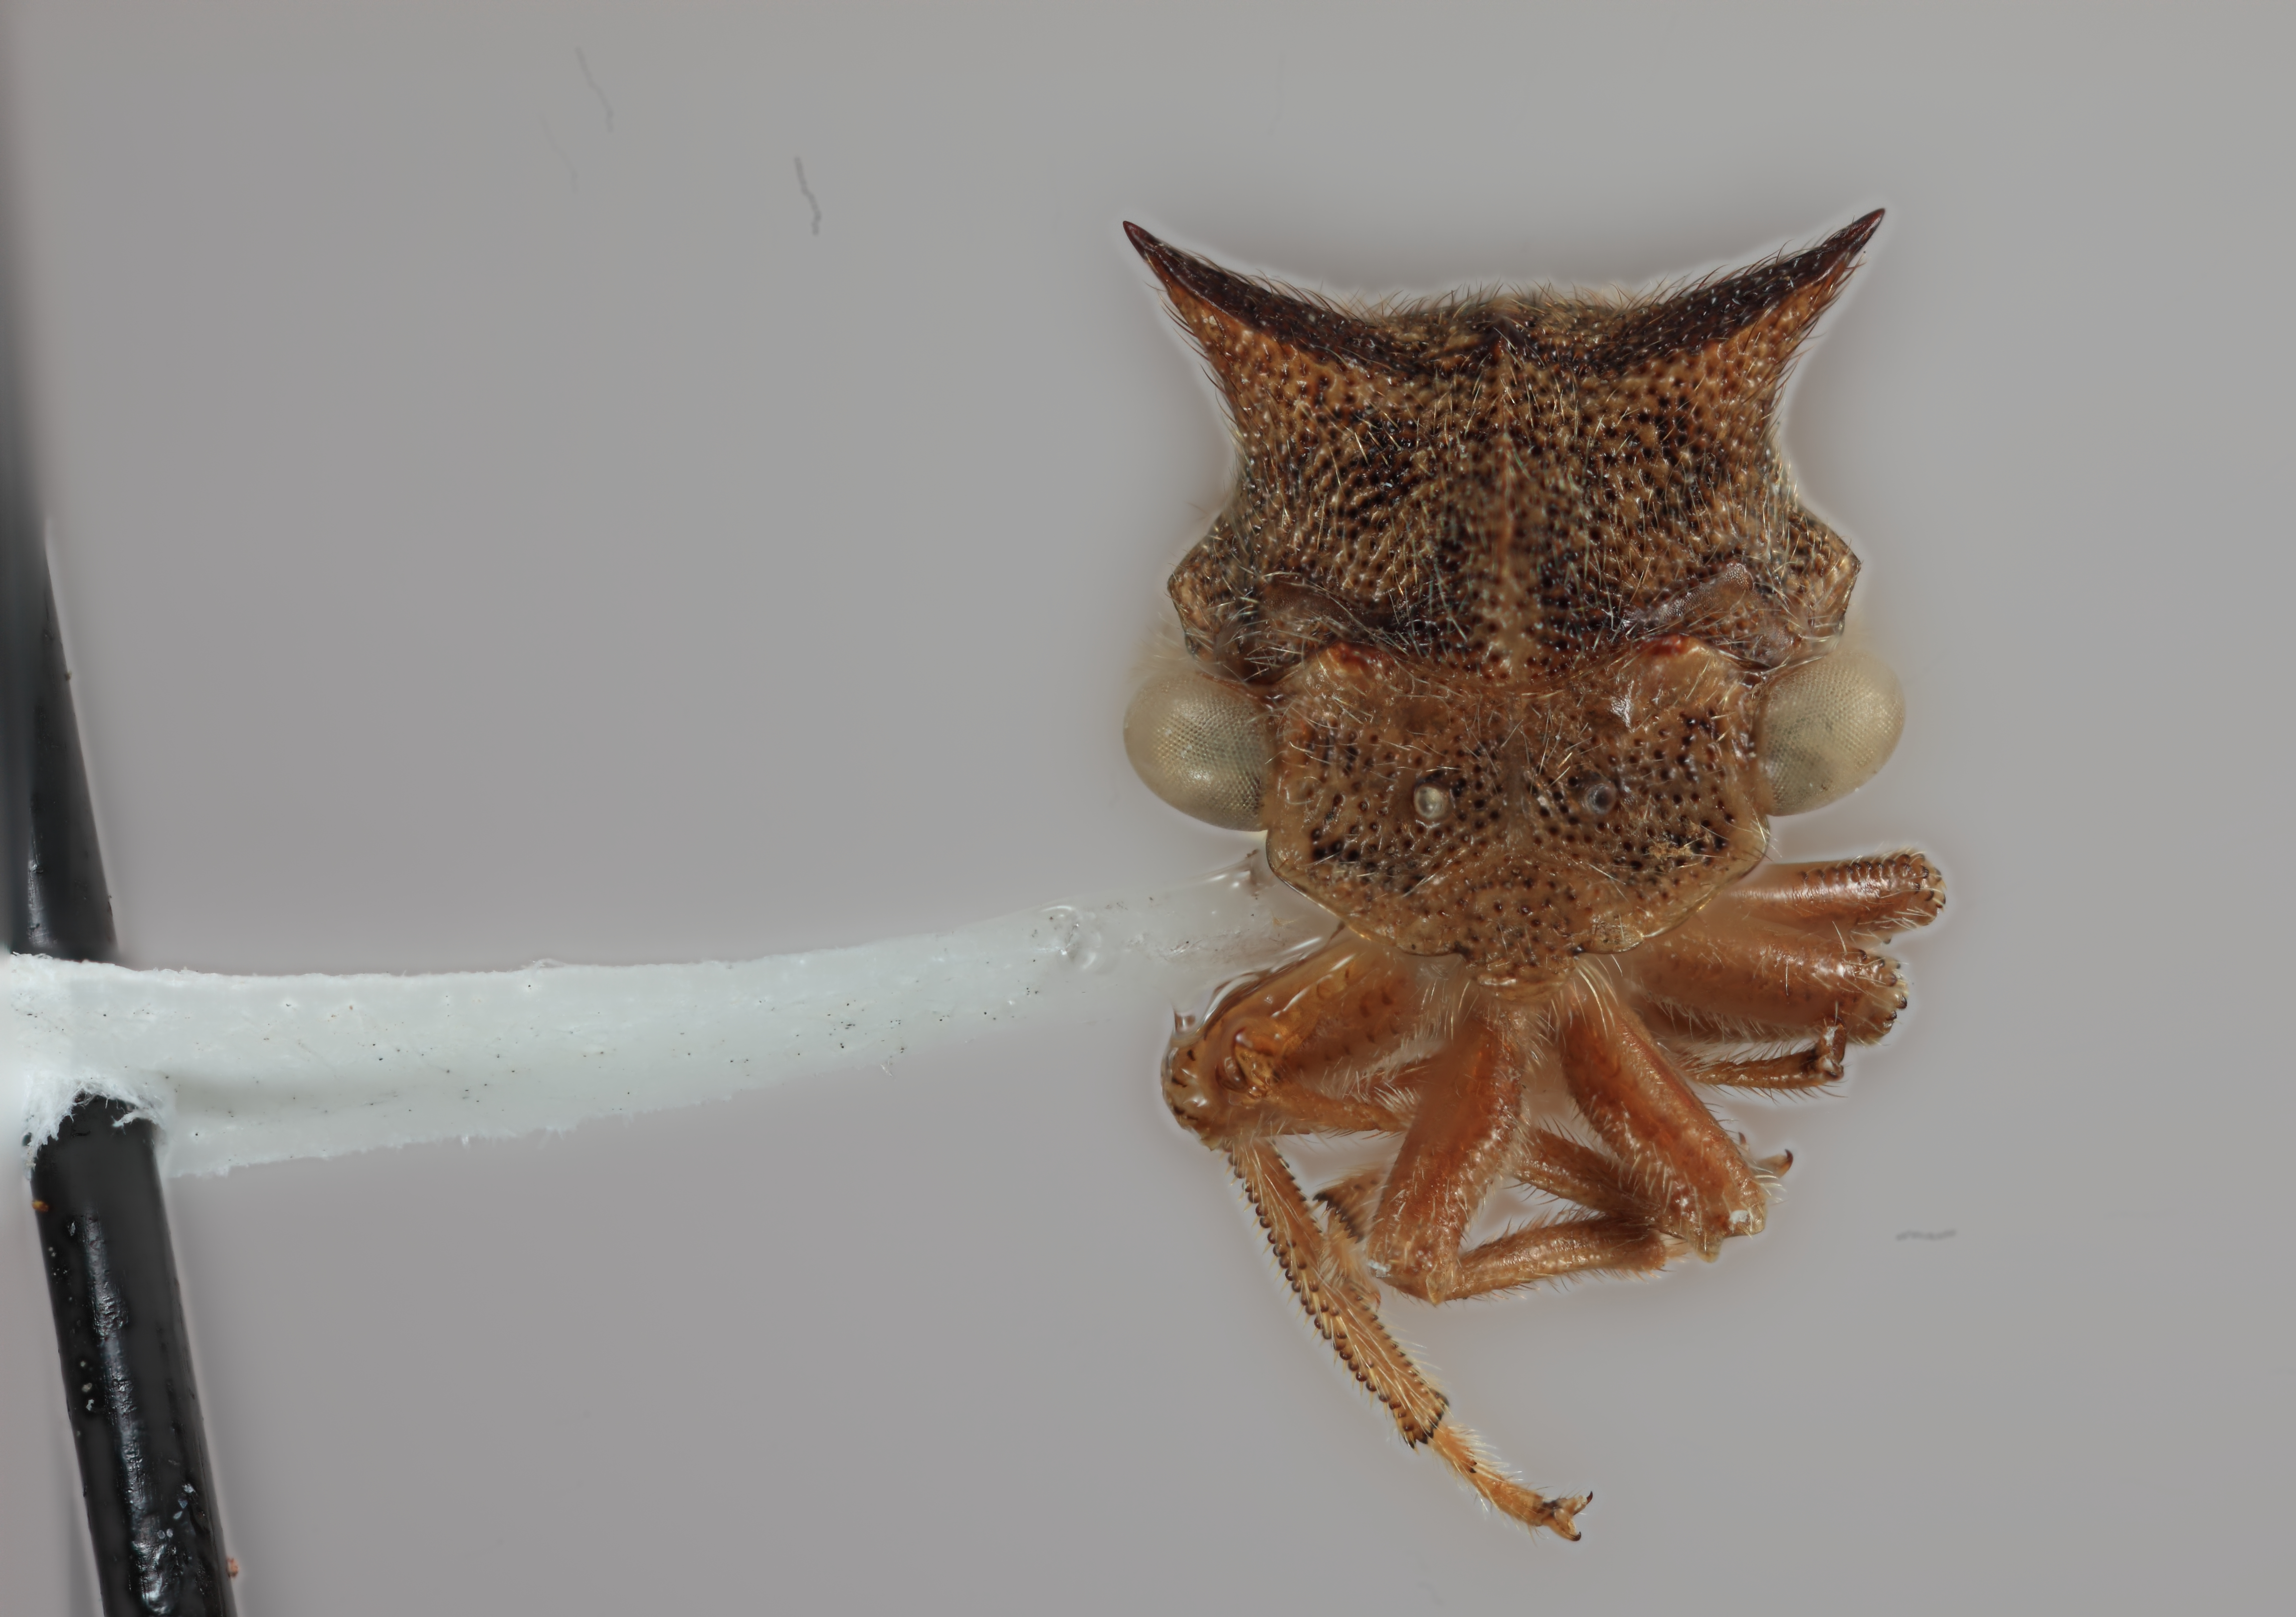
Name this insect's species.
Tolania trilobata
